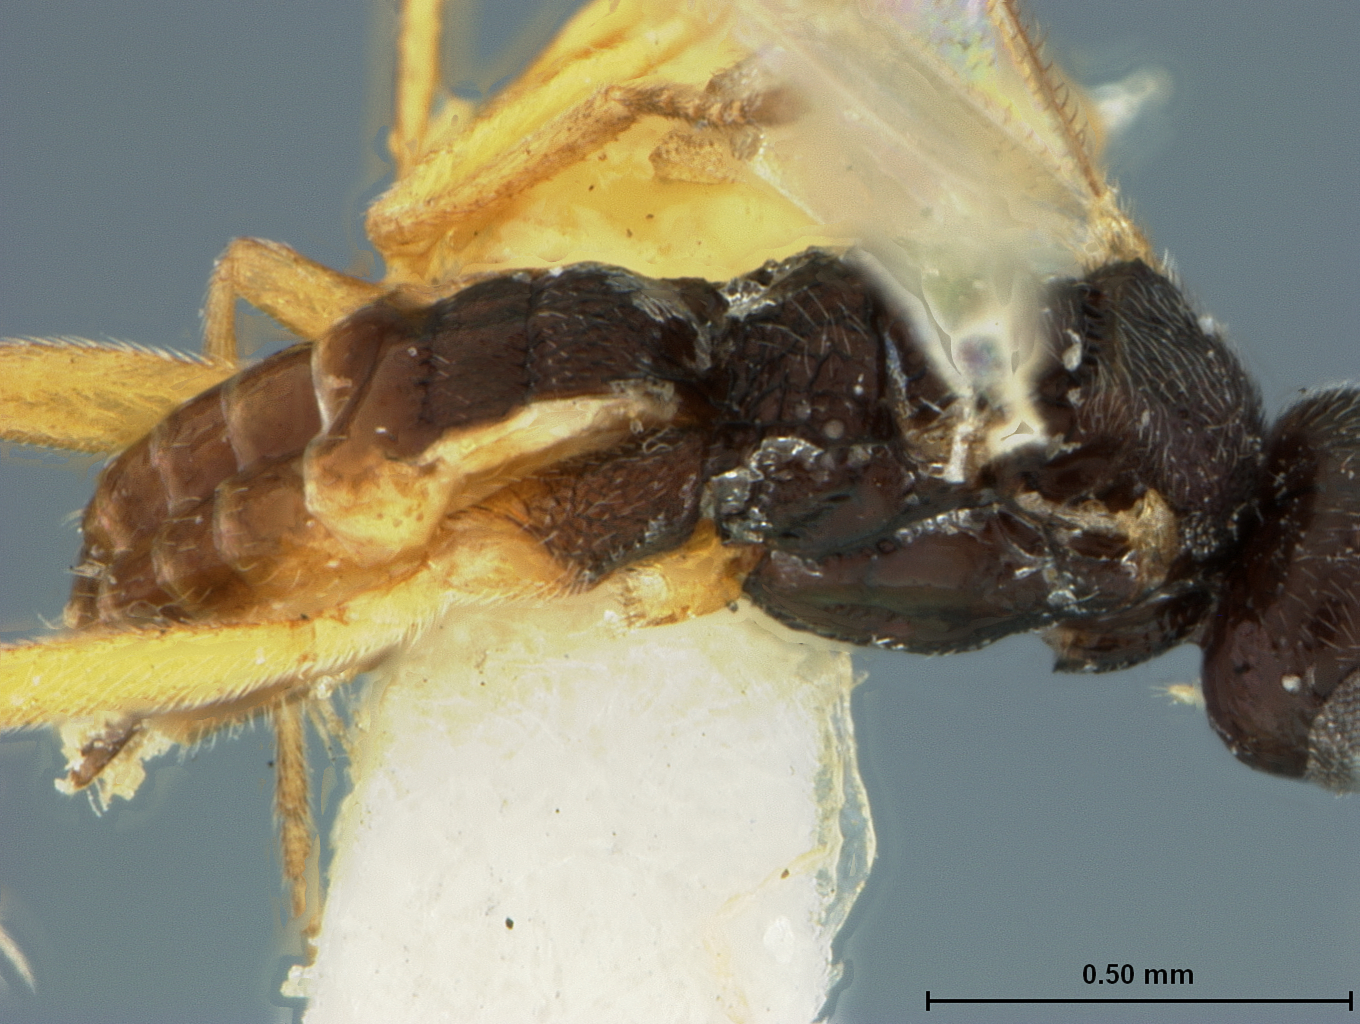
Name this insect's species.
Apanteles manilae
